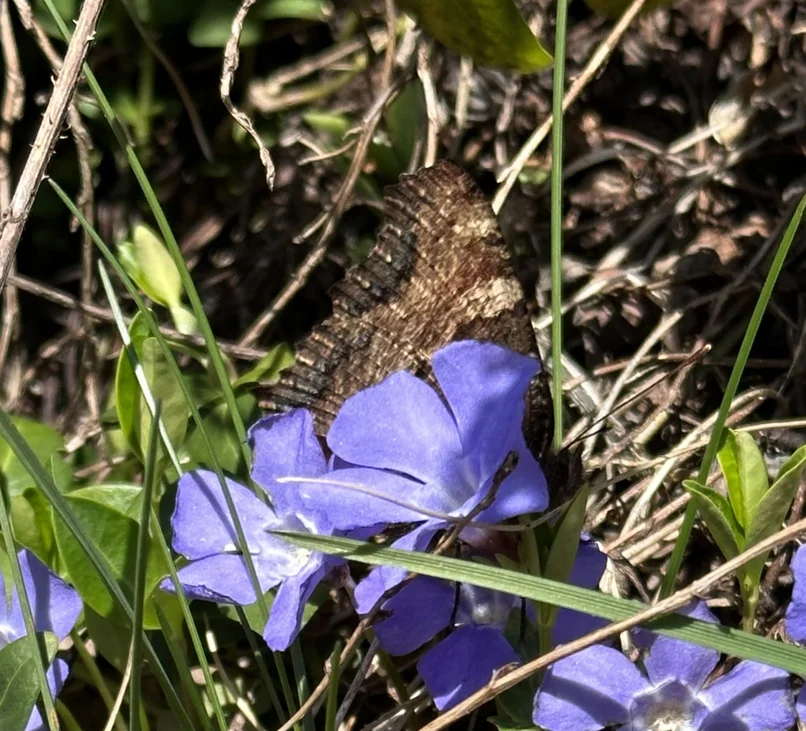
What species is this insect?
Aglais urticae
